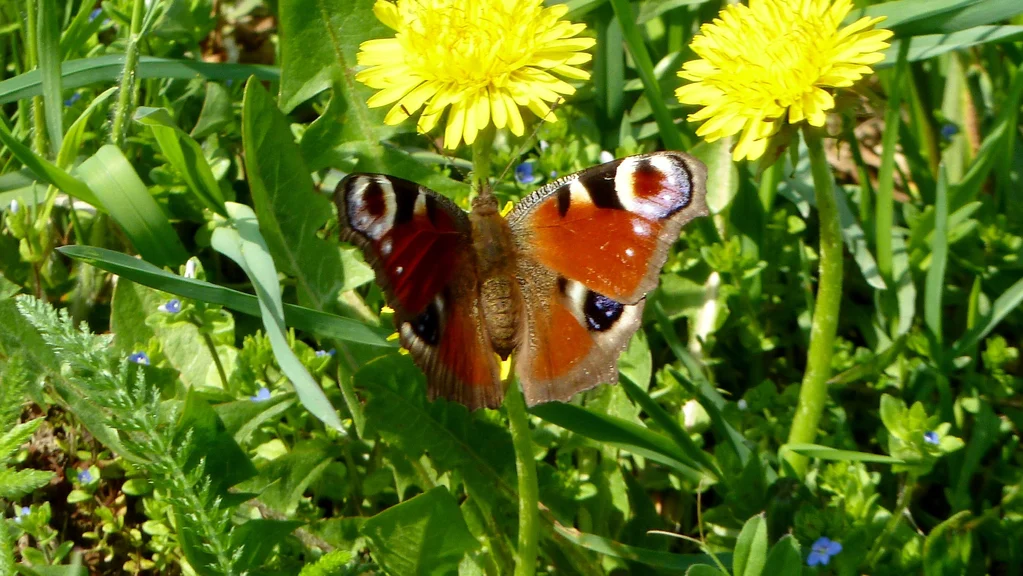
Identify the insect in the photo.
Aglais io
